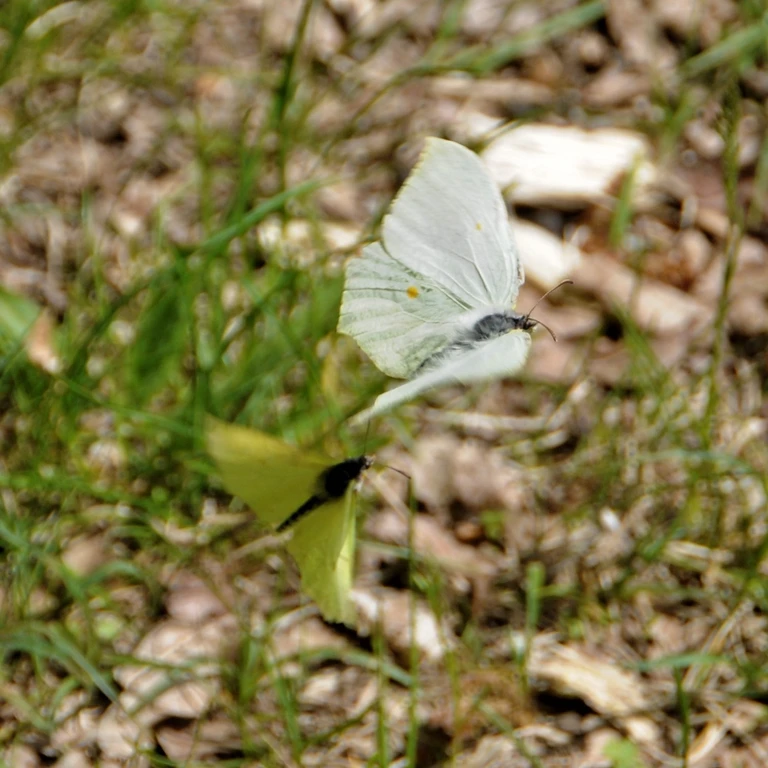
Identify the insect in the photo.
Gonepteryx rhamni
